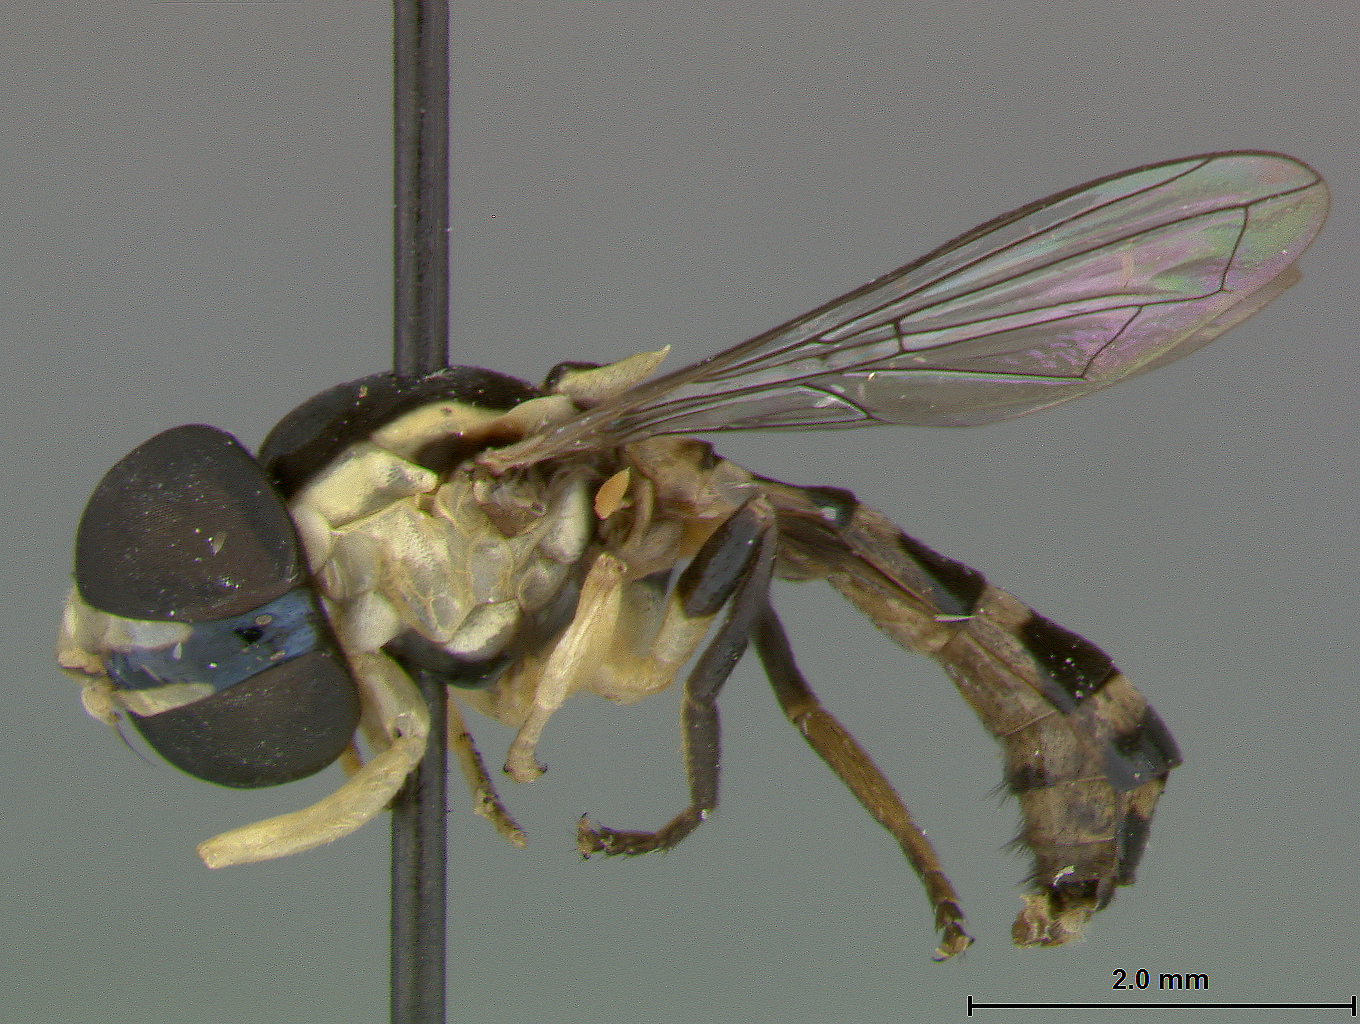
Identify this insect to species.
Eosphraerophoria hermosa
